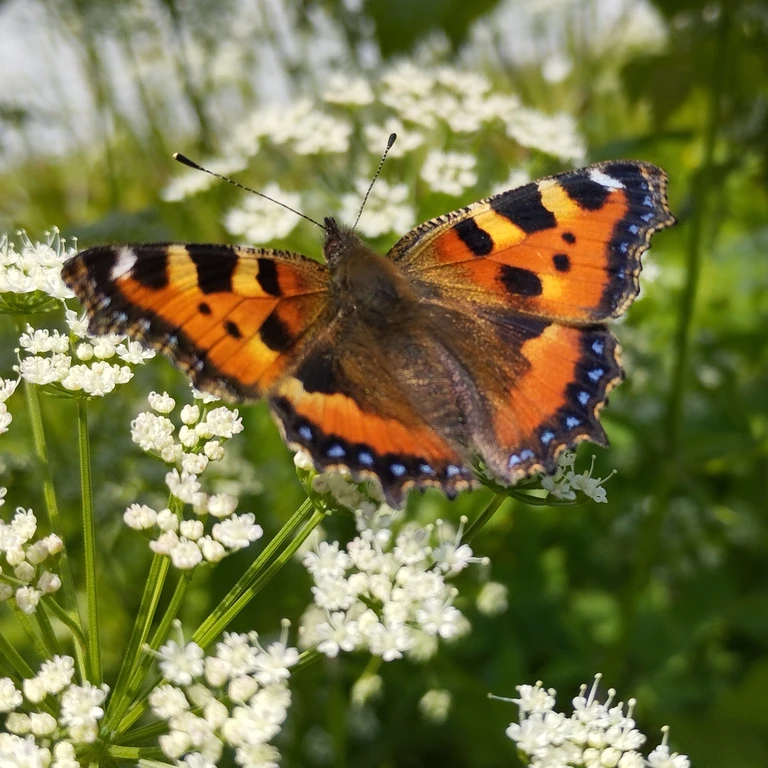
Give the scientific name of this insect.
Aglais urticae
